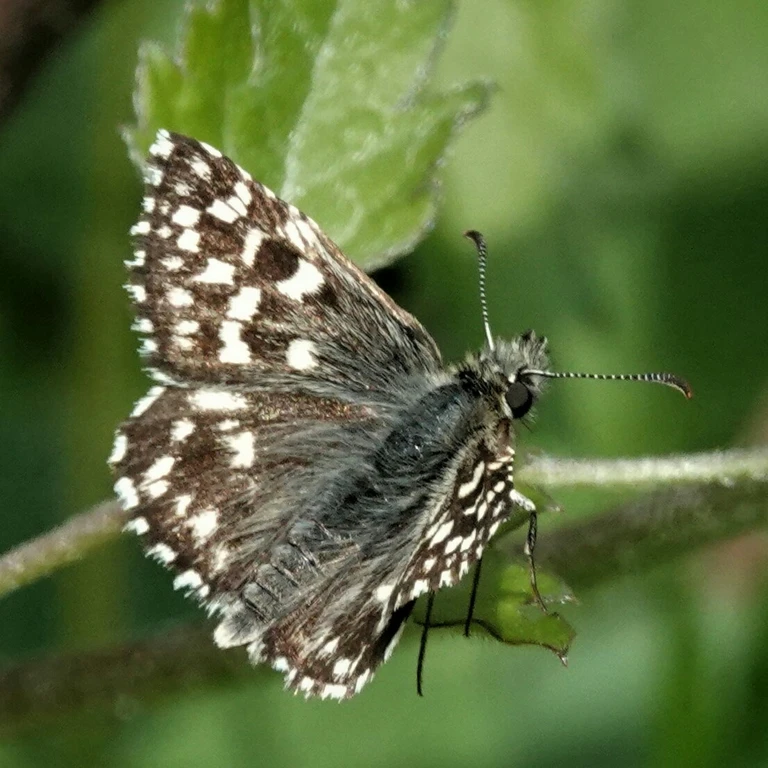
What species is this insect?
Pyrgus malvae
